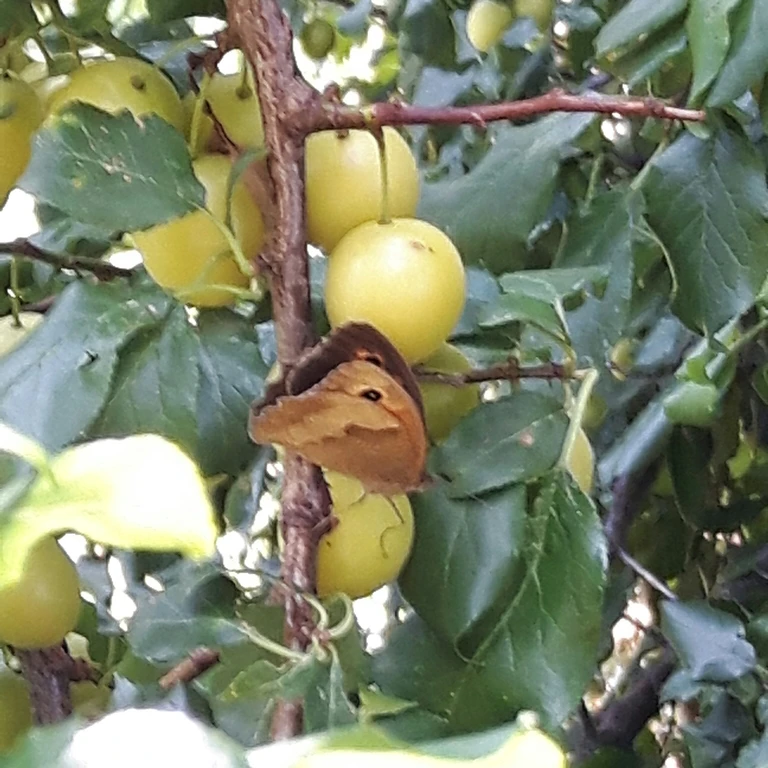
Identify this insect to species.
Maniola jurtina
